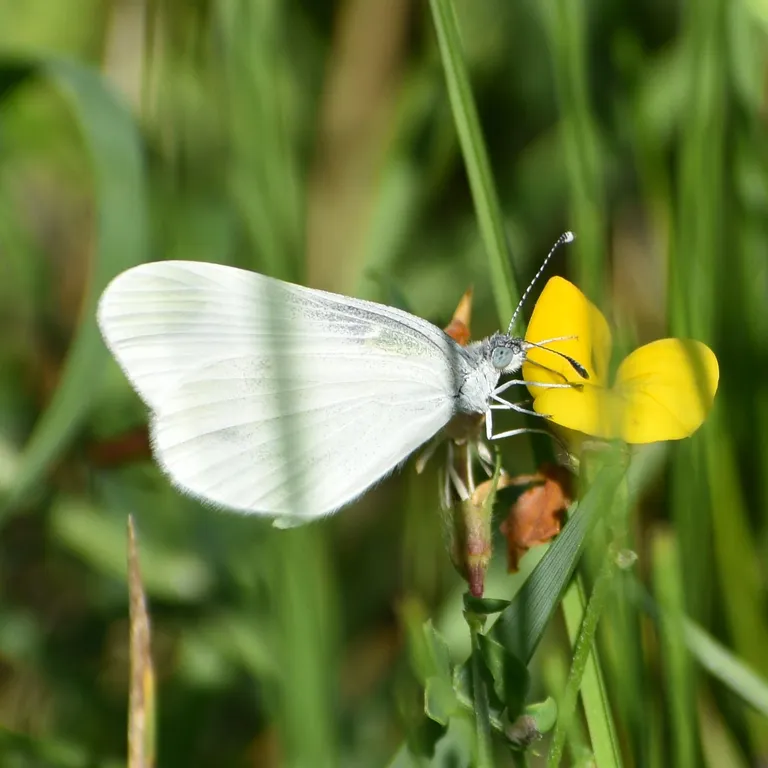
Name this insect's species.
Leptidea sinapis/juvernica
